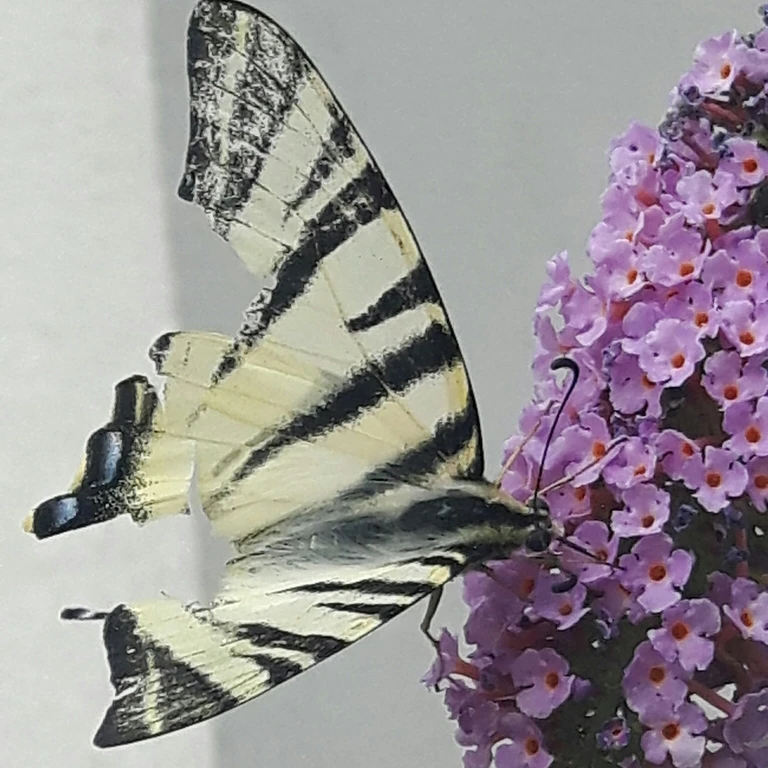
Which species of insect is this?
Iphiclides podalirius
